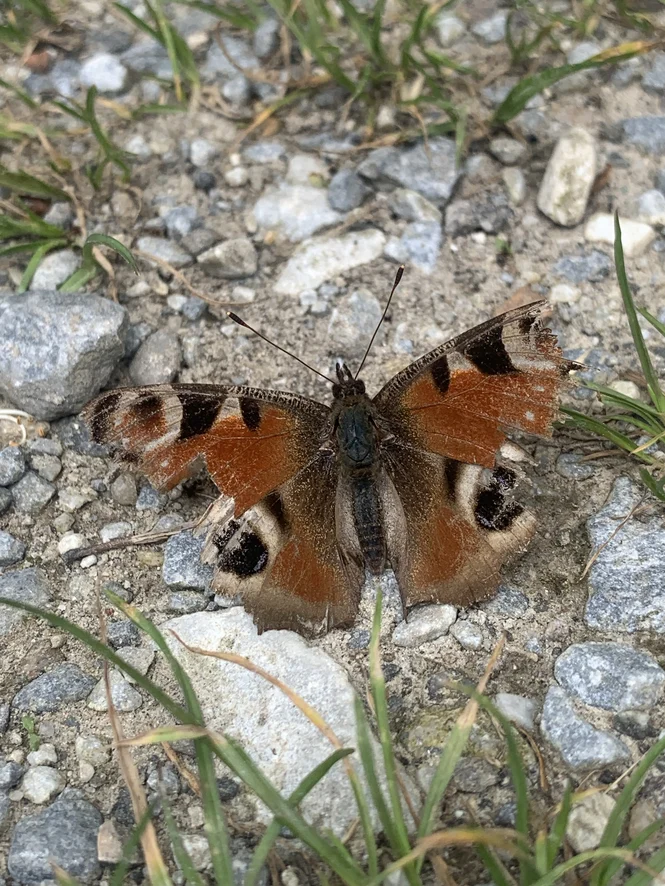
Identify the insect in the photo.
Aglais io
